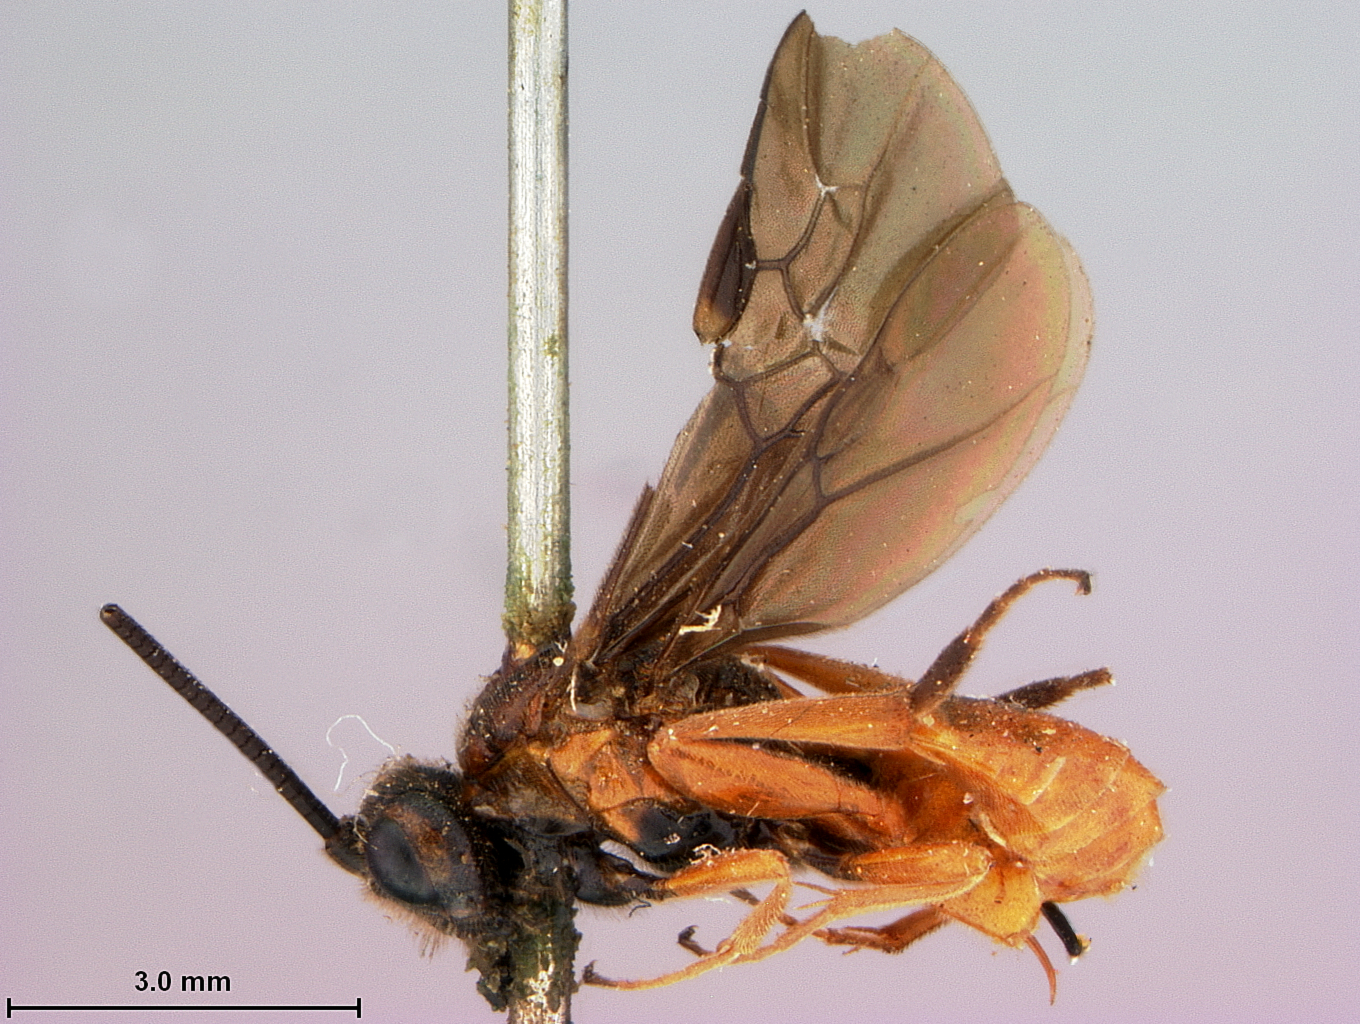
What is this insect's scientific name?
Cardiochiles brevitarsis
